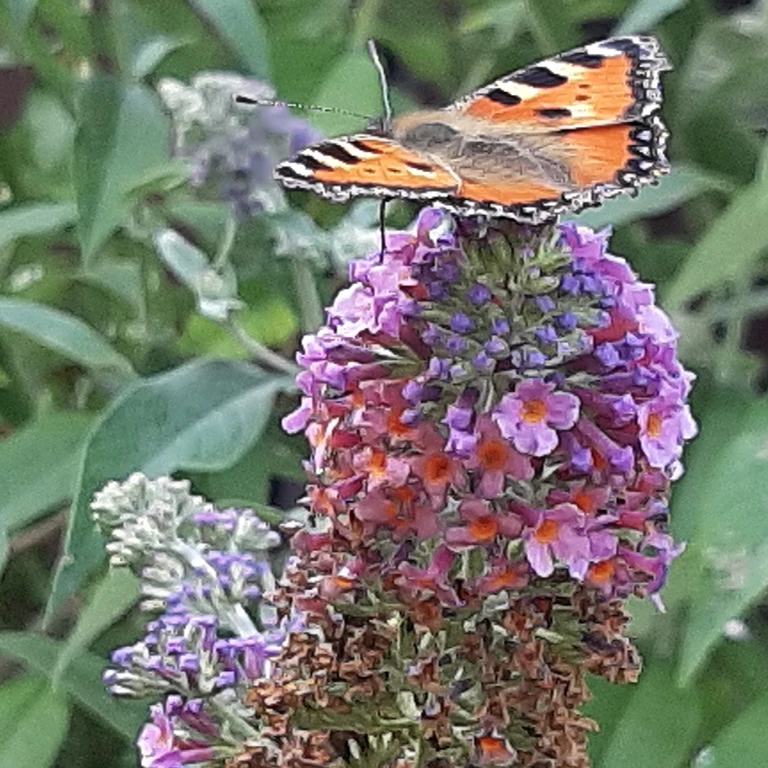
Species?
Aglais urticae
